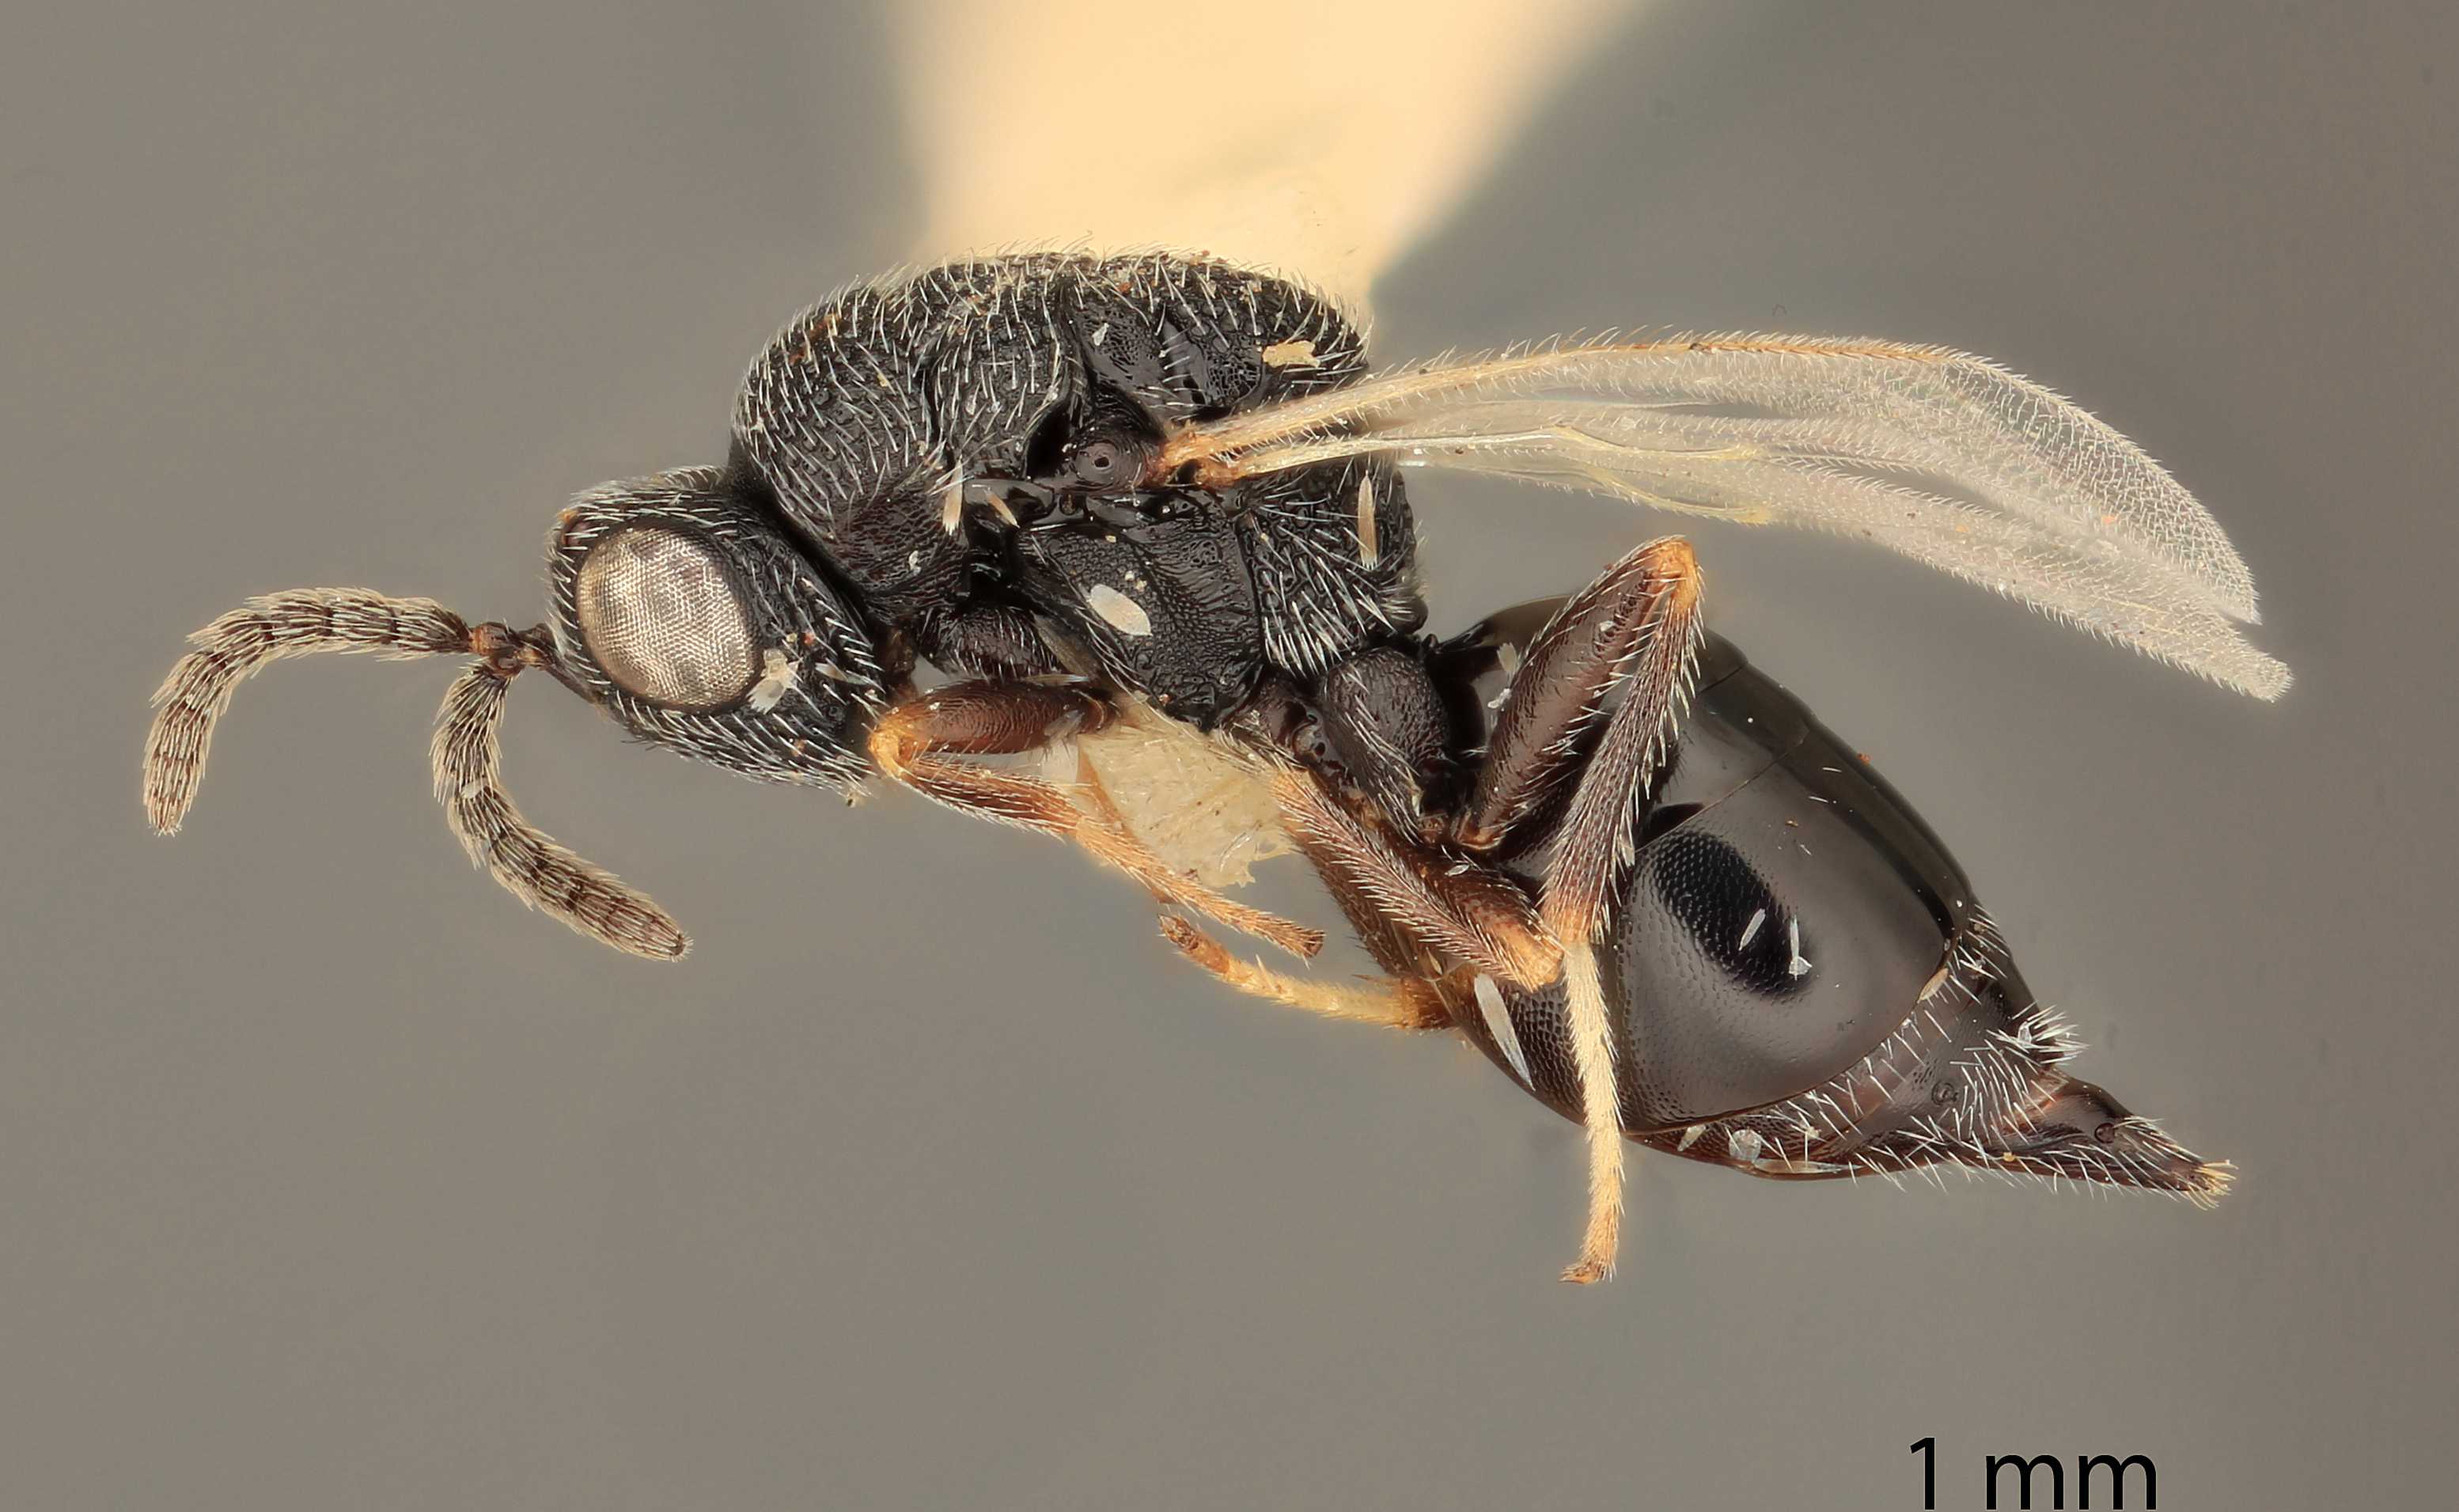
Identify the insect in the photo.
Eurytoma extremitatis
